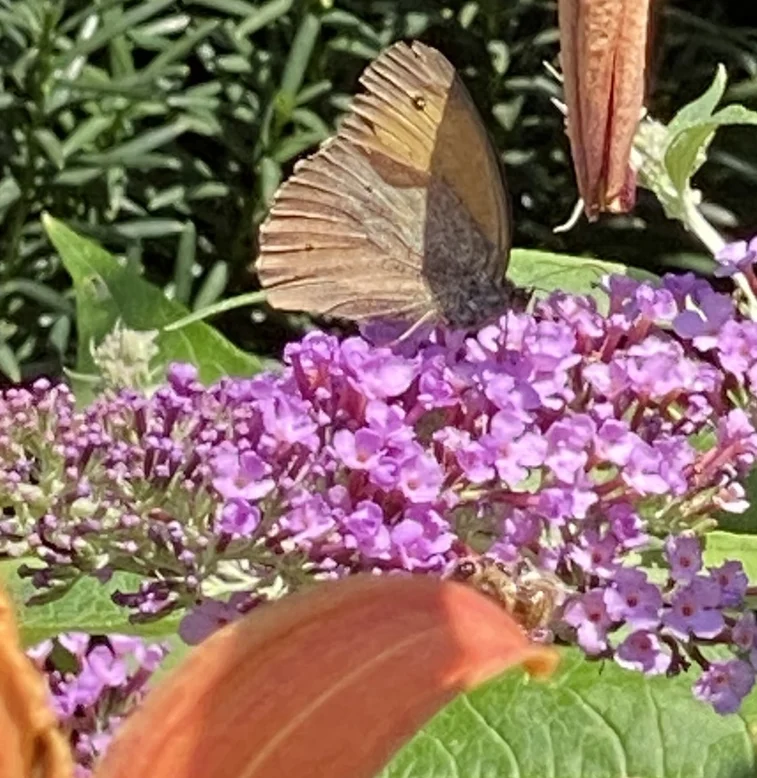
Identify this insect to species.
Maniola jurtina
